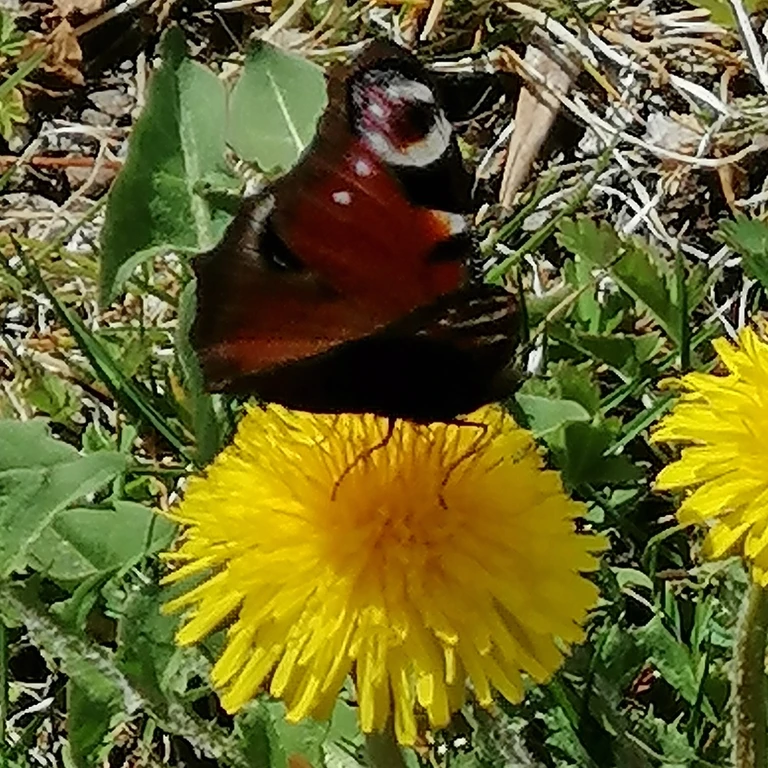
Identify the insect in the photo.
Aglais io
